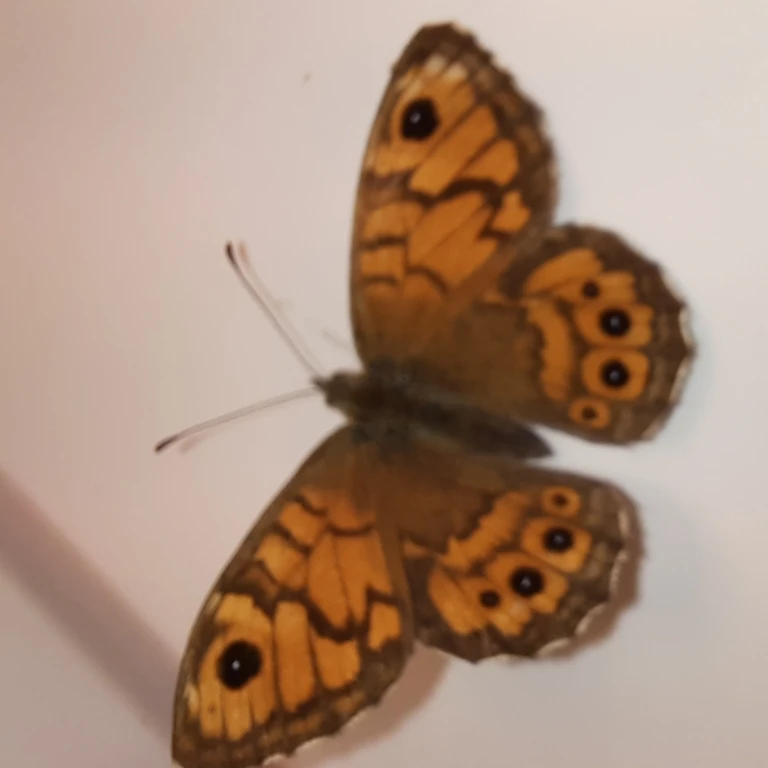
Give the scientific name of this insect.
Lasiommata megera (also Pararge megera)
